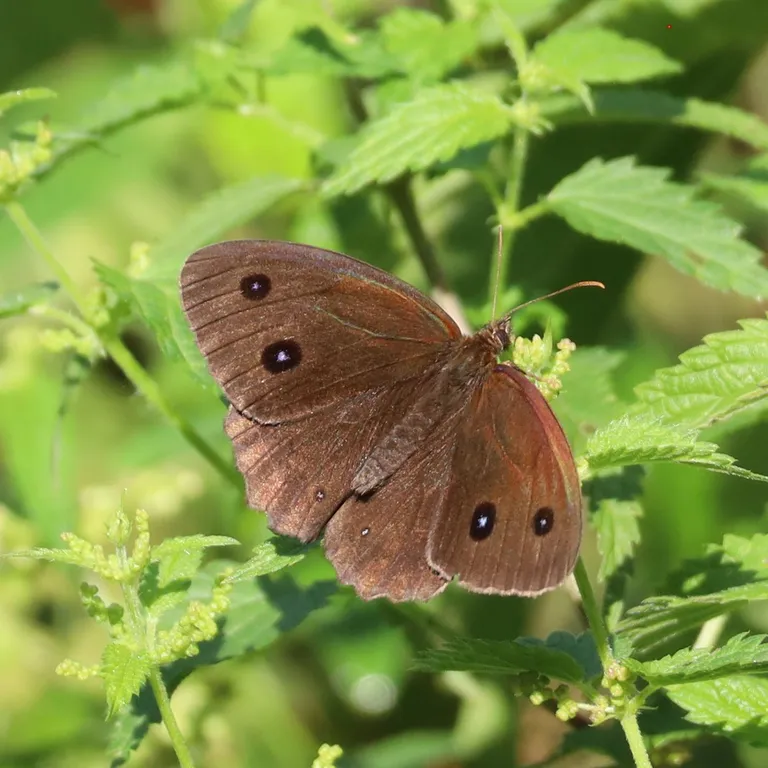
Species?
Minois dryas
